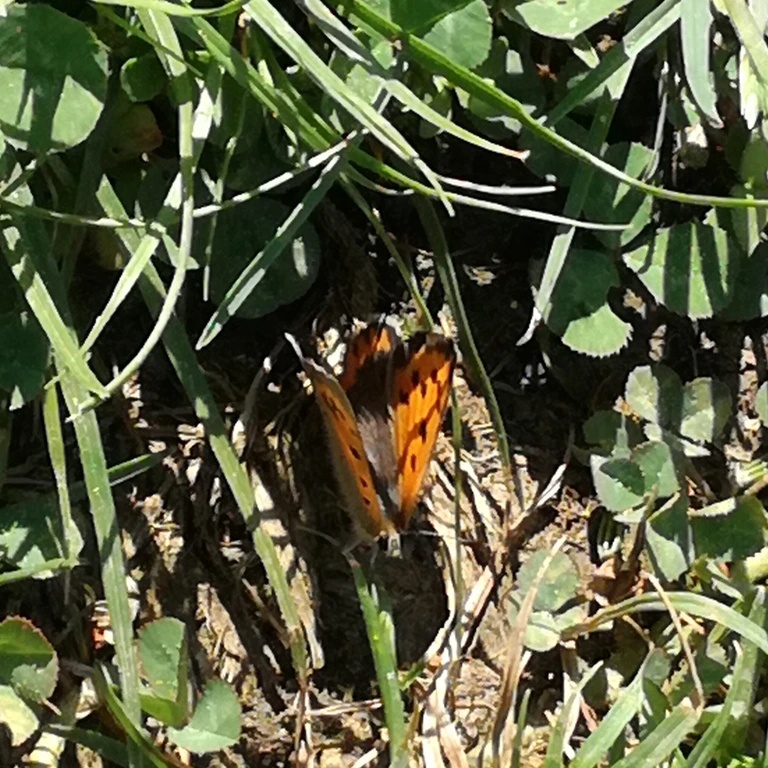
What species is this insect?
Lycaena phlaeas
